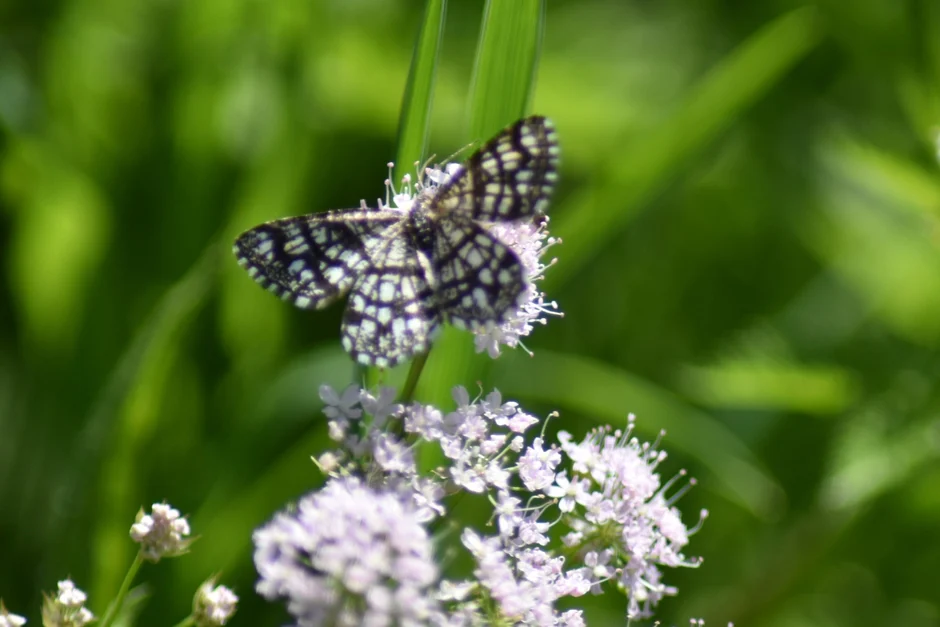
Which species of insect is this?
Chiasmia clathrata
